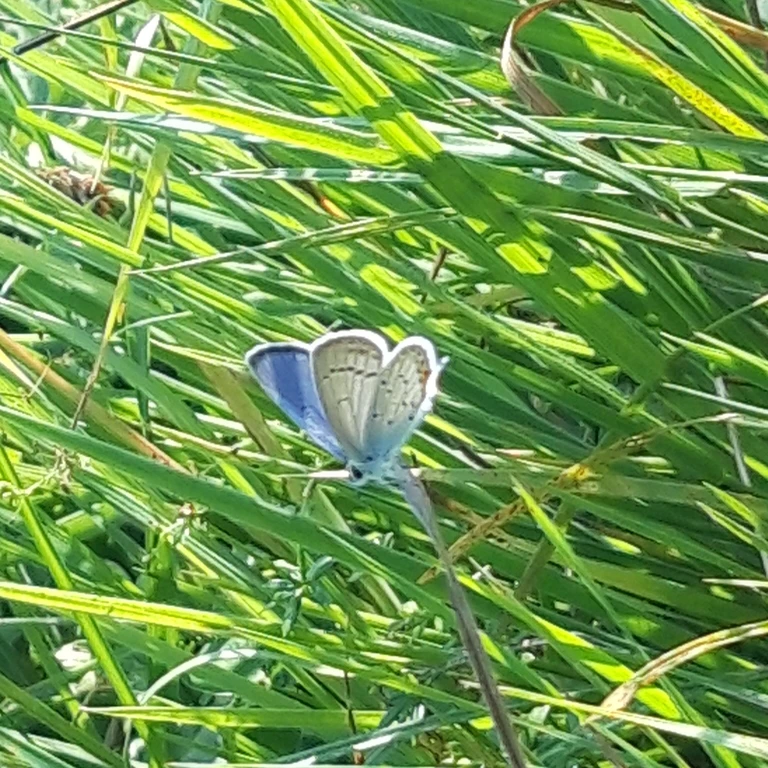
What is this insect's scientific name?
Cupido argiades (also Elkalyce argiades)
